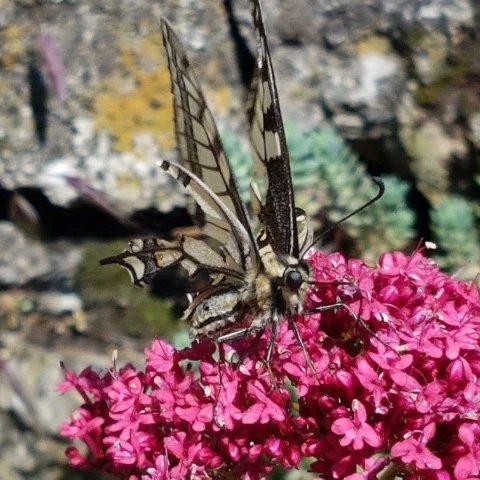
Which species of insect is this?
Papilio machaon
